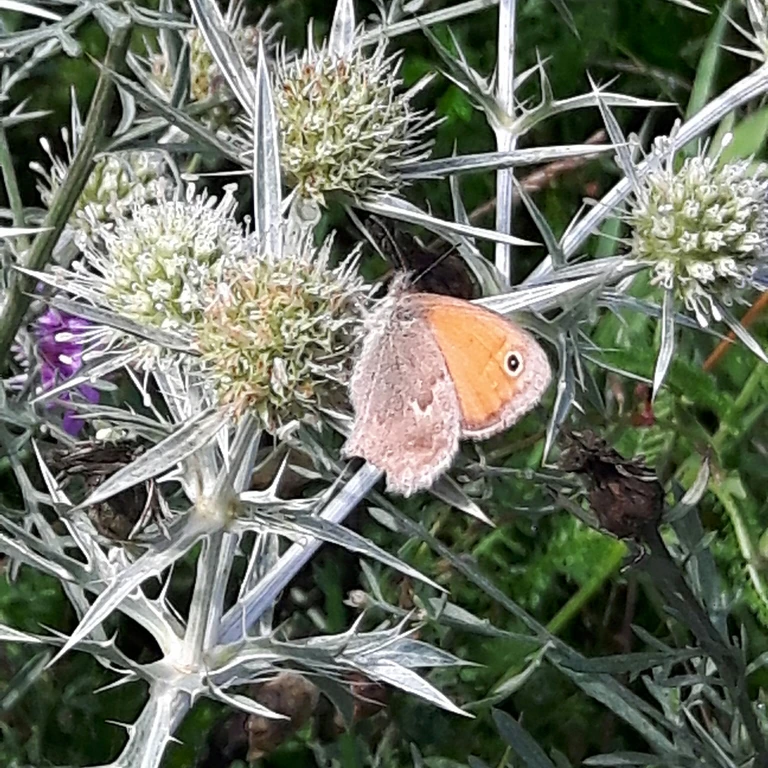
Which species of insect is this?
Coenonympha pamphilus
